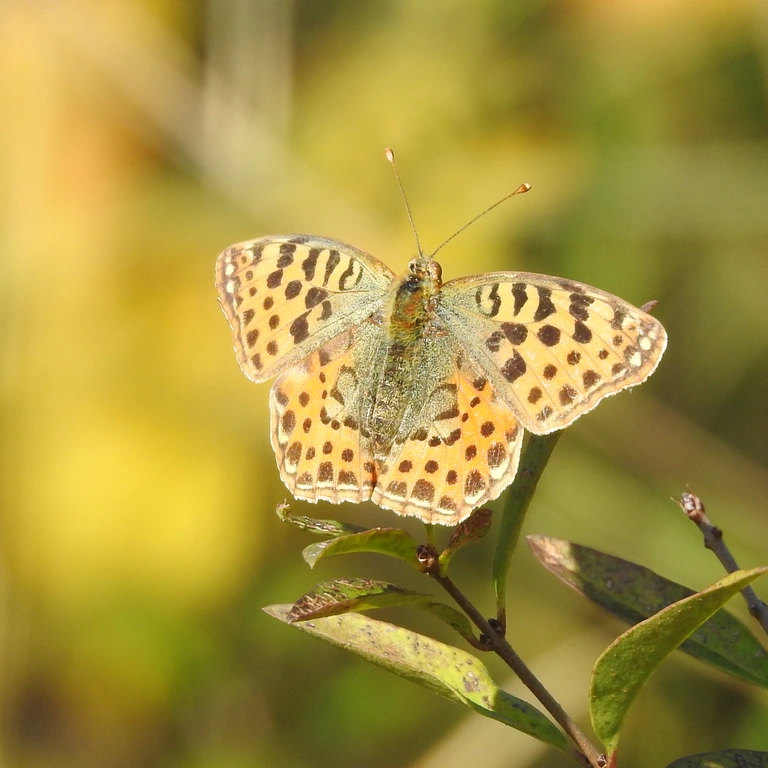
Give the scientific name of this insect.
Issoria lathonia
